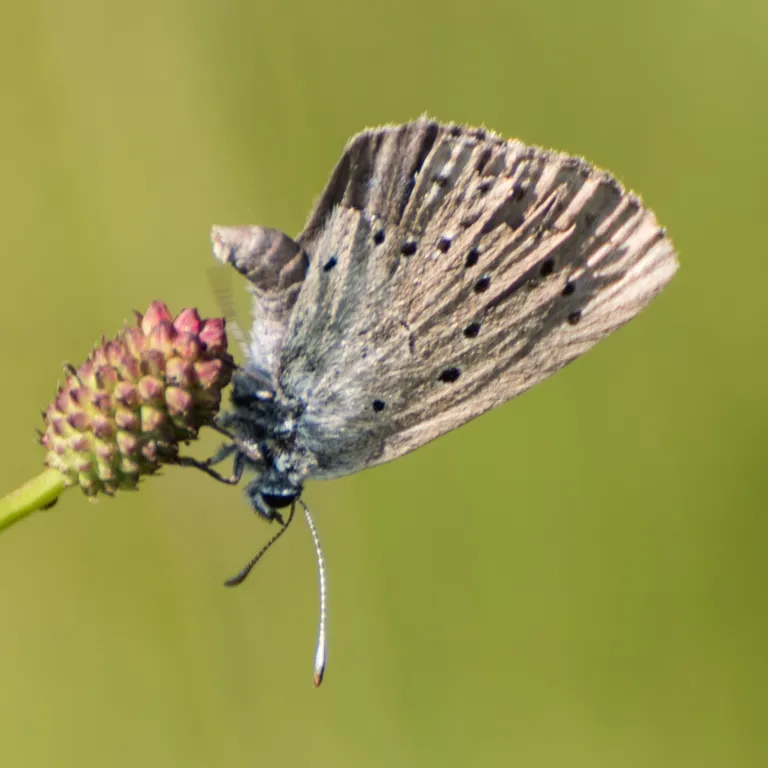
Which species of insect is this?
Phengaris teleius
